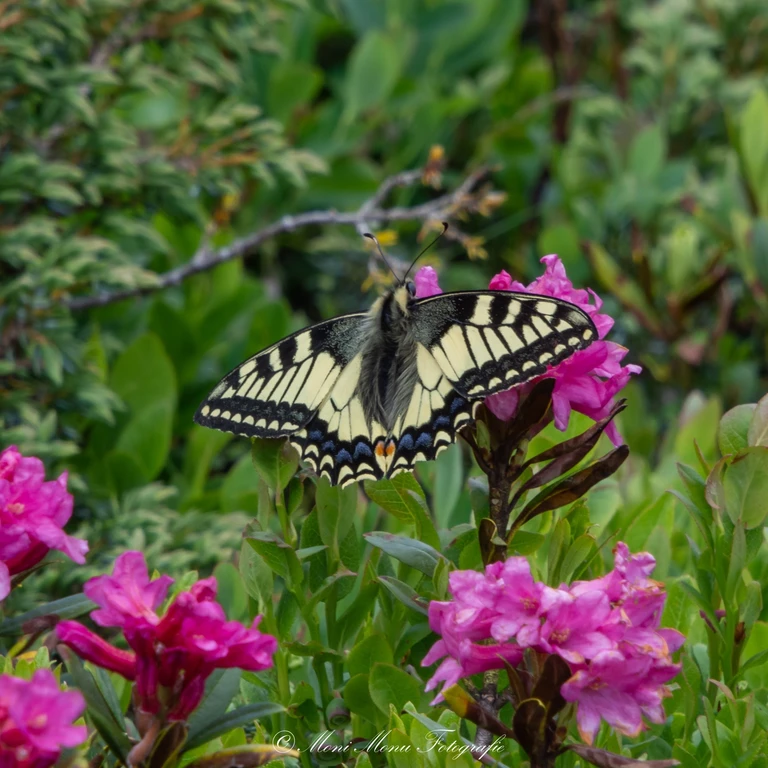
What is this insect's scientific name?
Papilio machaon
